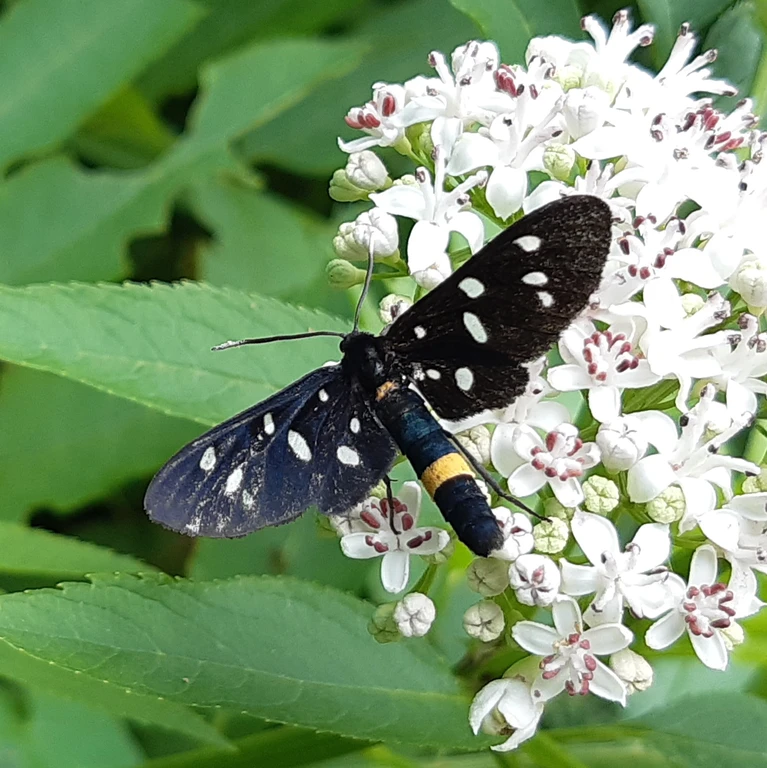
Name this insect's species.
Amata phegea
